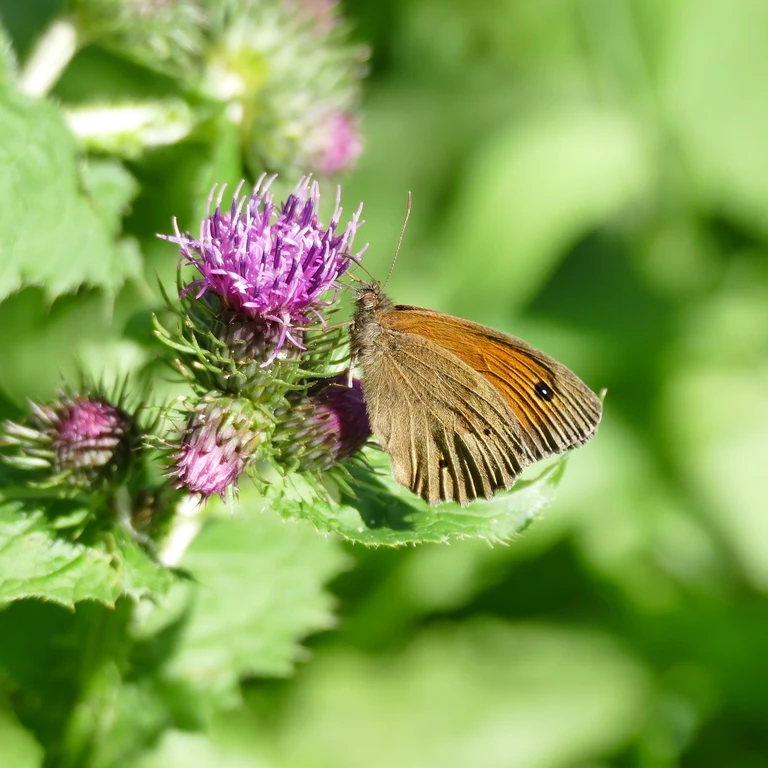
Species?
Maniola jurtina
